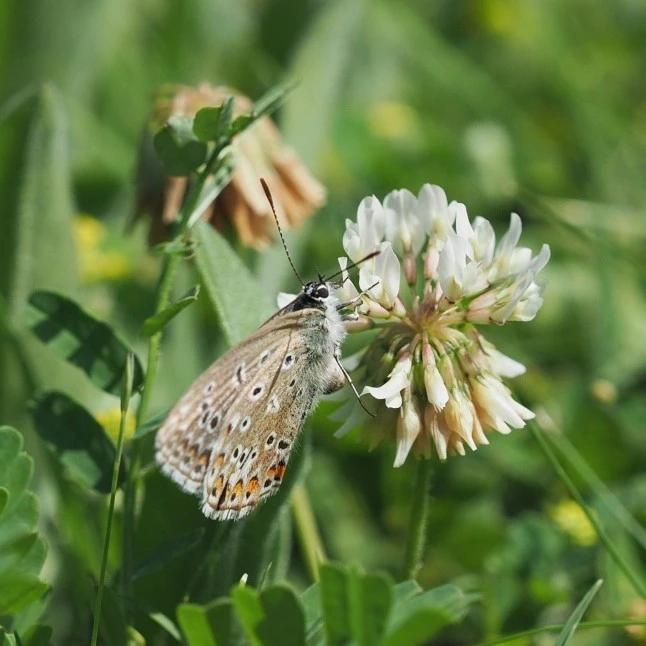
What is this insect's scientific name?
Polyommatus icarus
